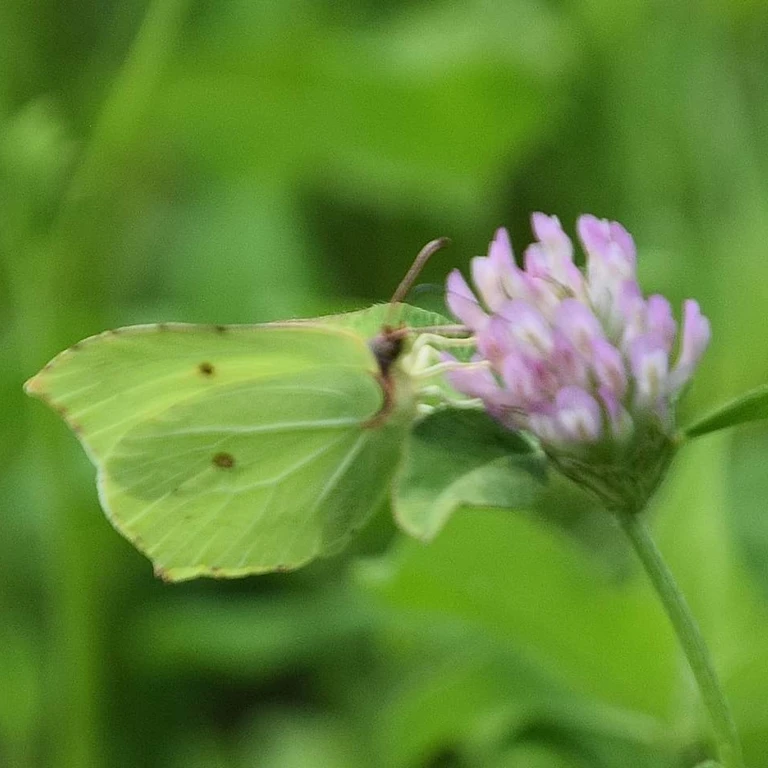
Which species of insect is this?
Gonepteryx rhamni
